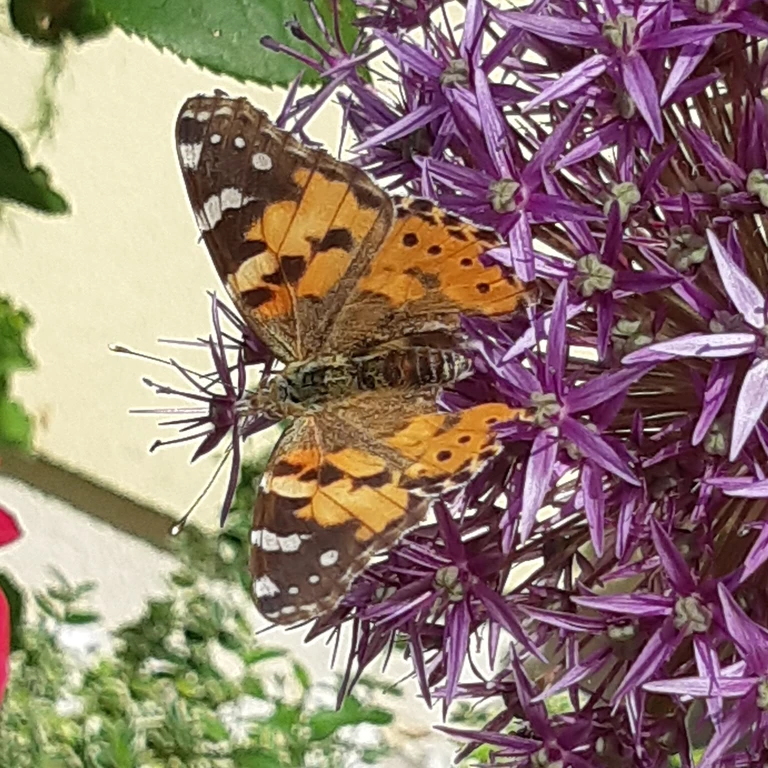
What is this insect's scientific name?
Vanessa cardui
